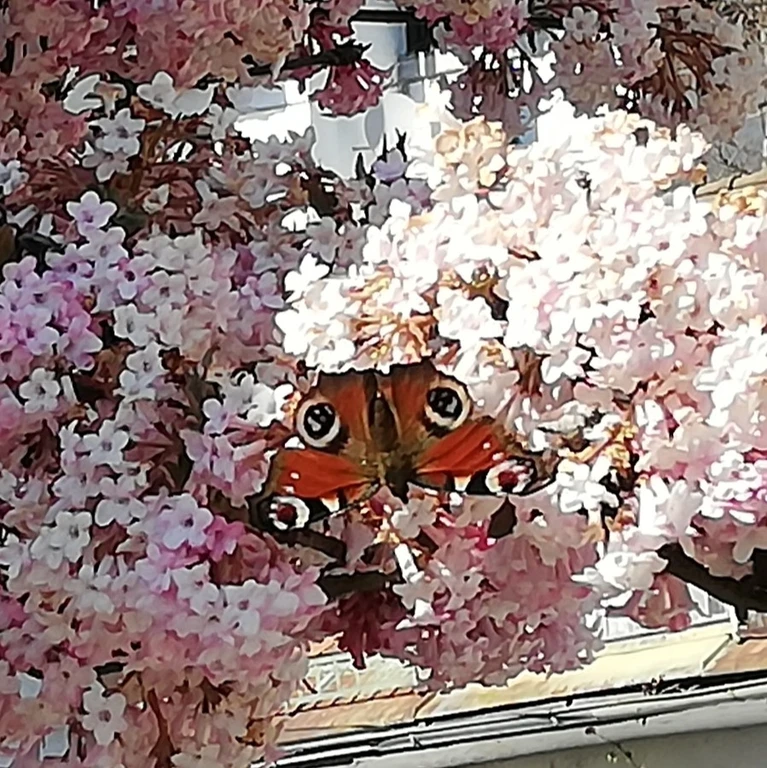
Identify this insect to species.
Aglais io
